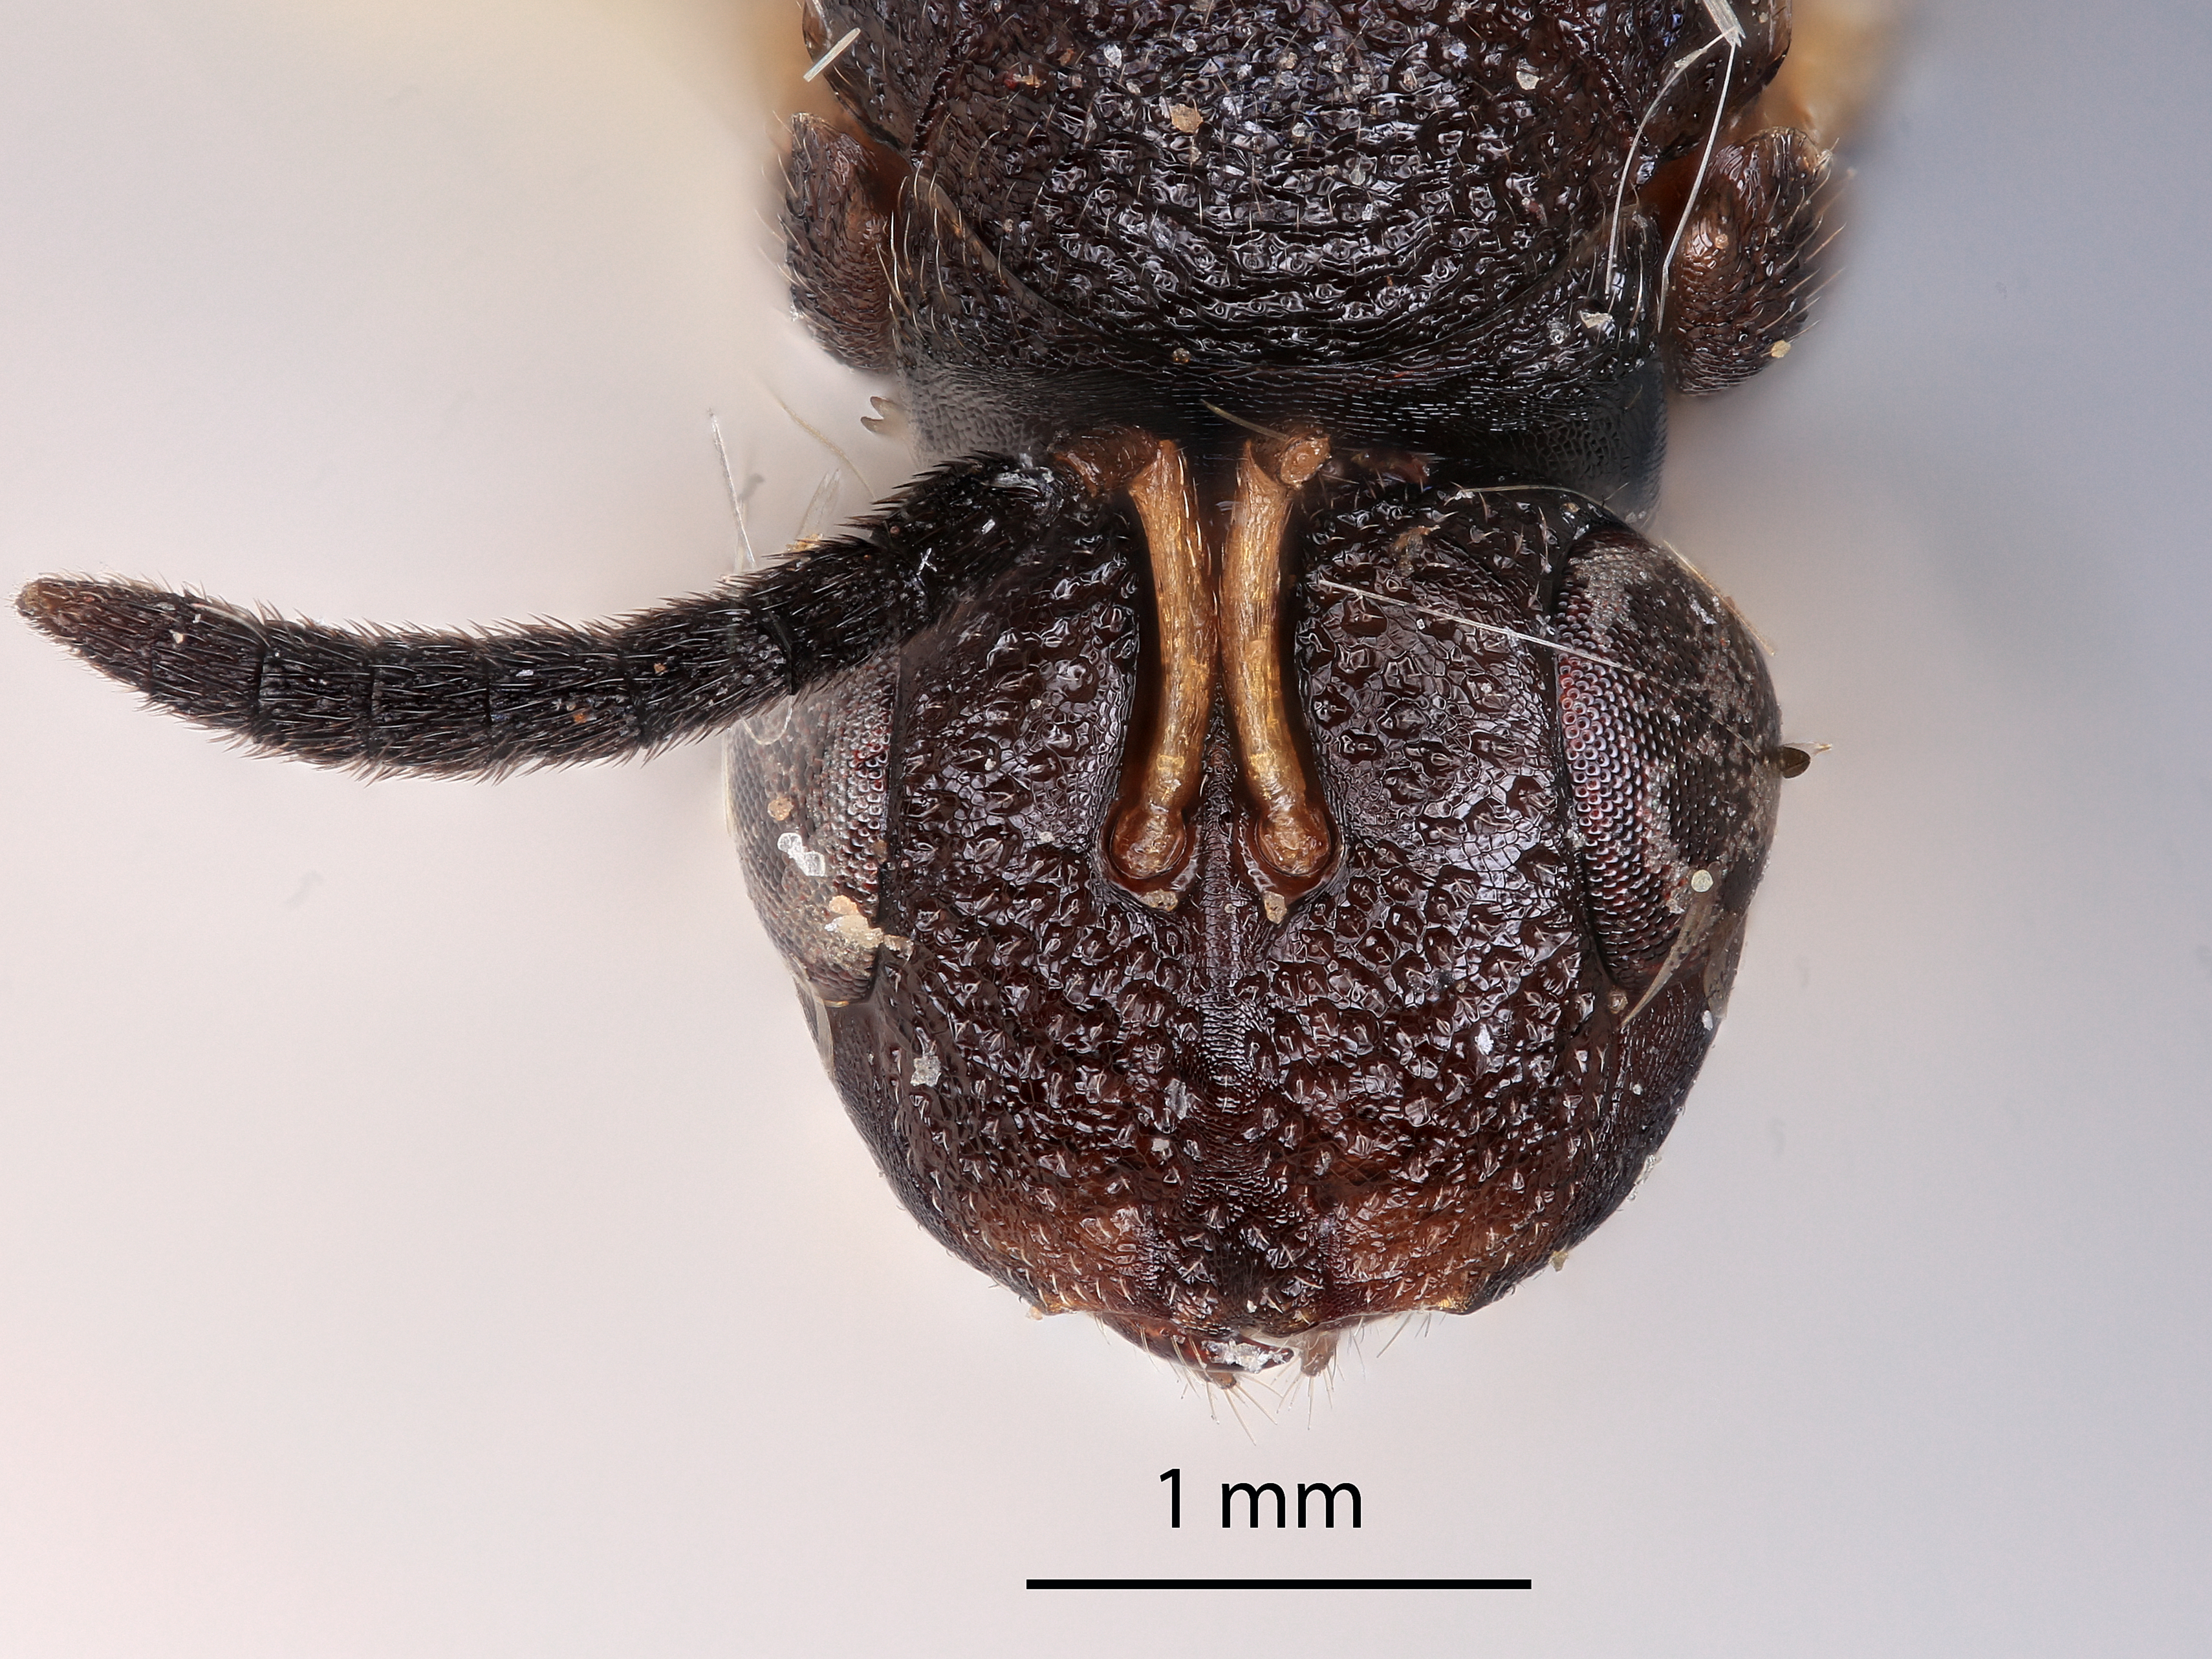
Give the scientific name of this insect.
Tanaoneura smicropleura
